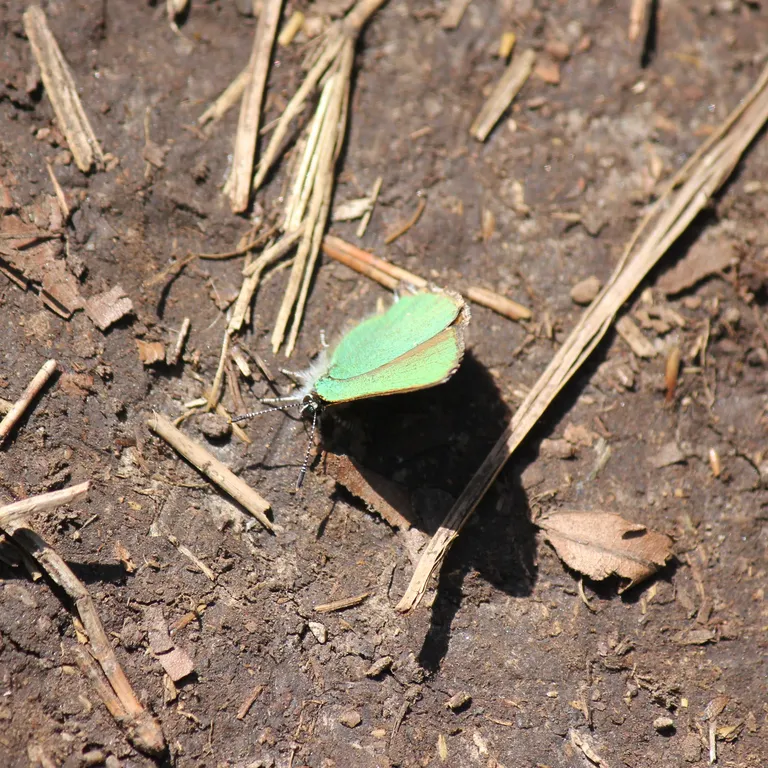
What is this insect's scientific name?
Callophrys rubi
